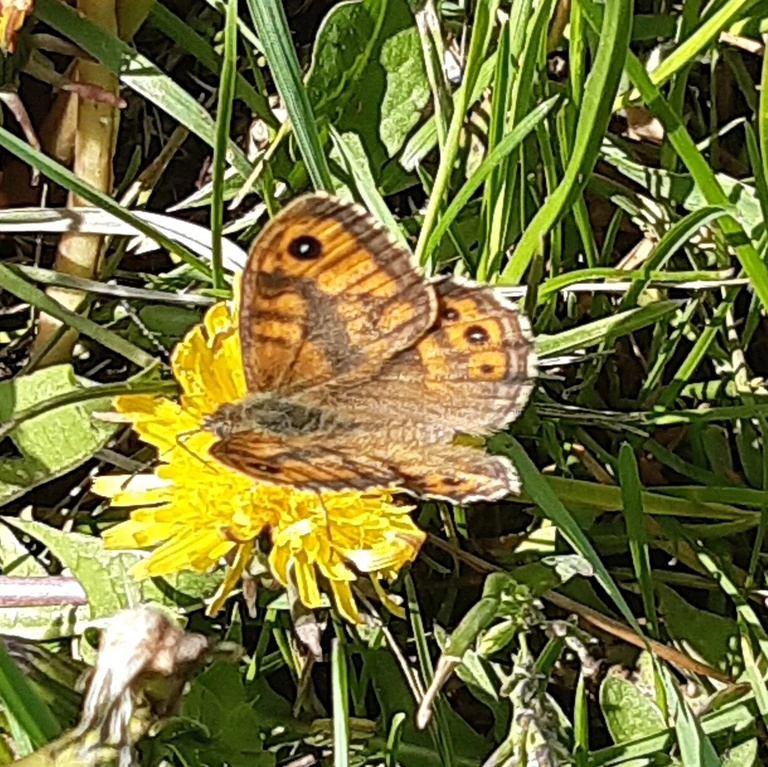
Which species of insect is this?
Lasiommata megera (also Pararge megera)
